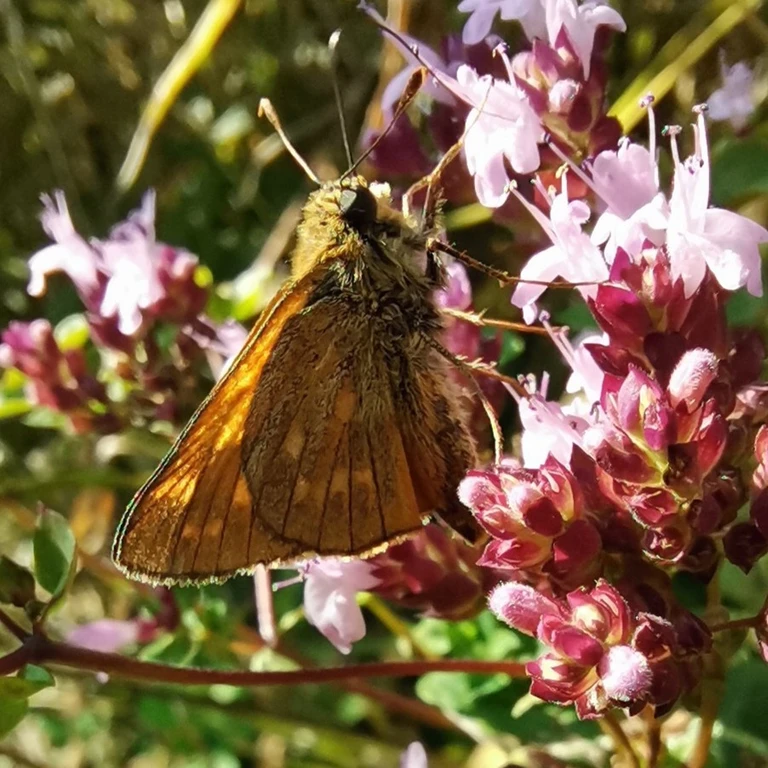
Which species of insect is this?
Ochlodes sylvanus (also Ochlodes venata)
